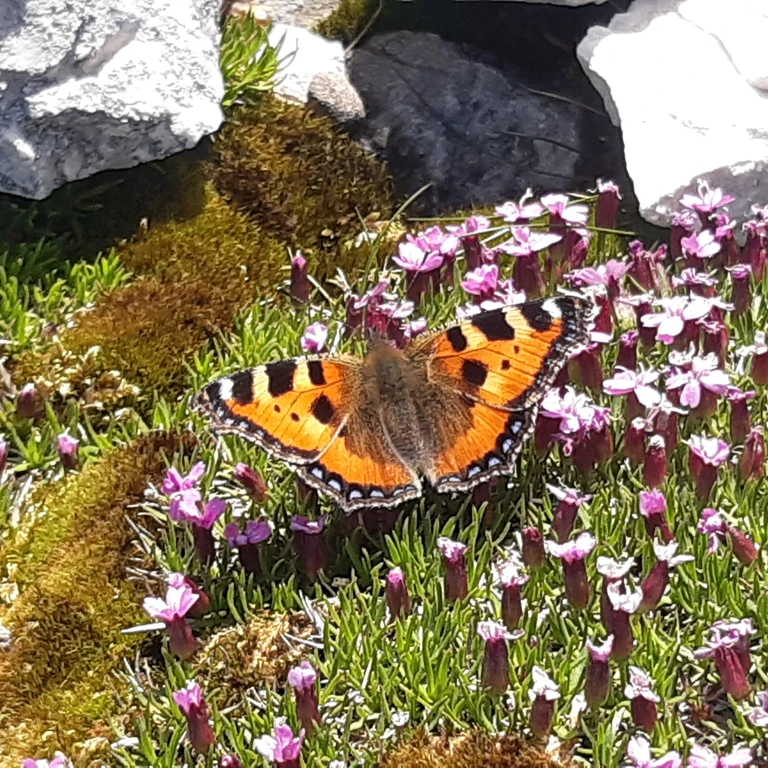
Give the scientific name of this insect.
Aglais urticae
